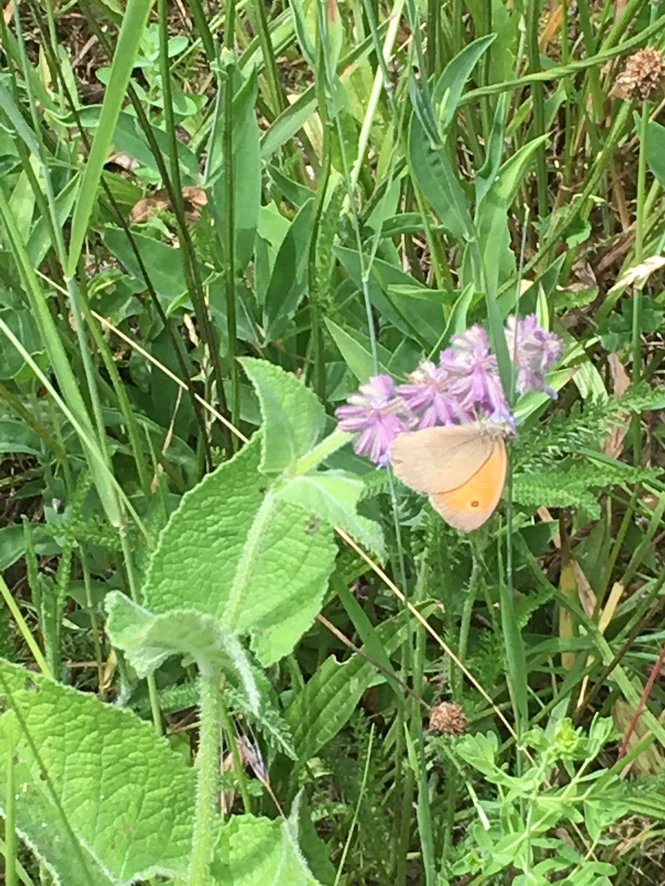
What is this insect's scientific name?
Maniola jurtina
